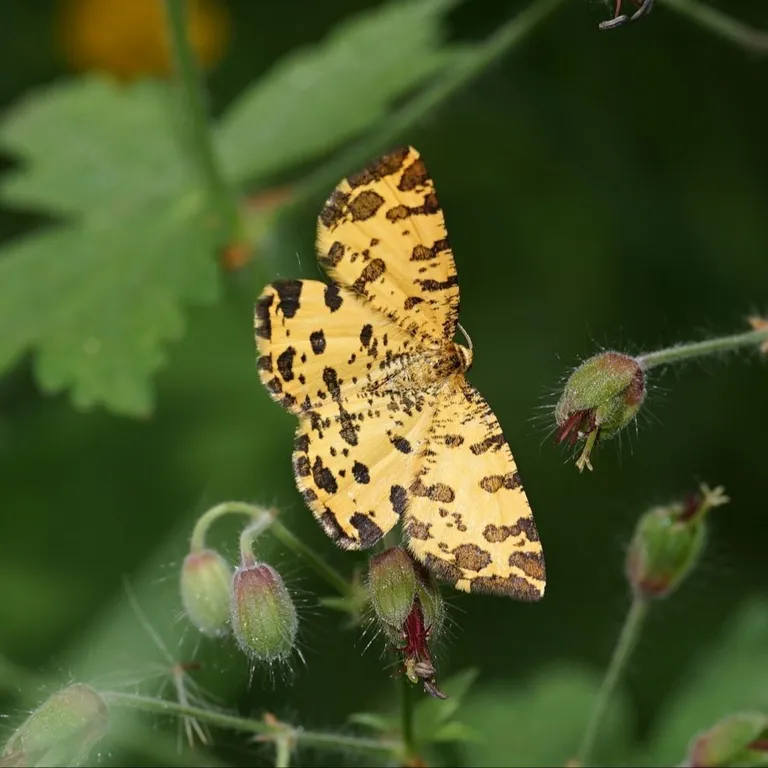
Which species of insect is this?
Pseudopanthera macularia
